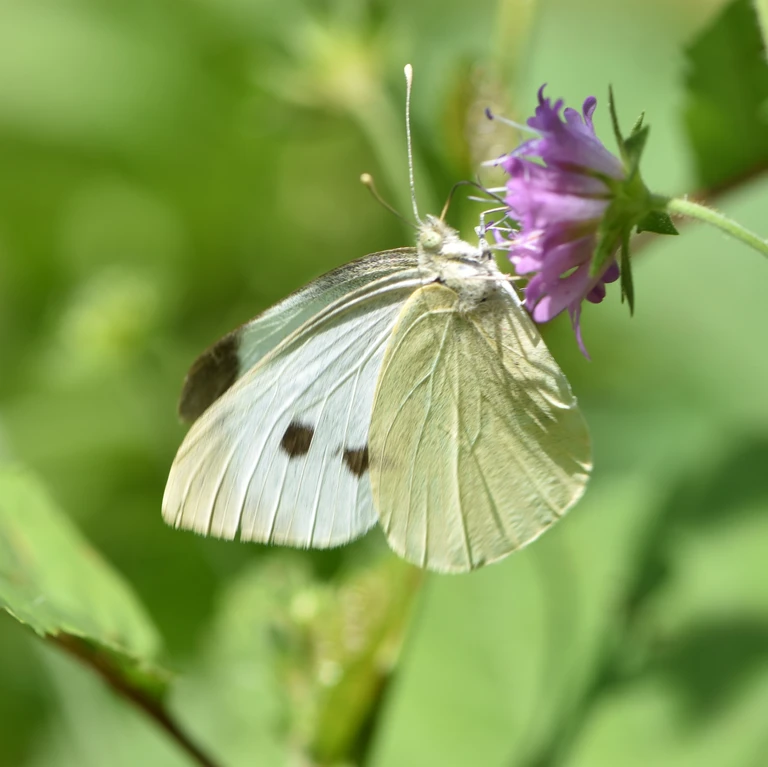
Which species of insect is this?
Pieris brassicae
